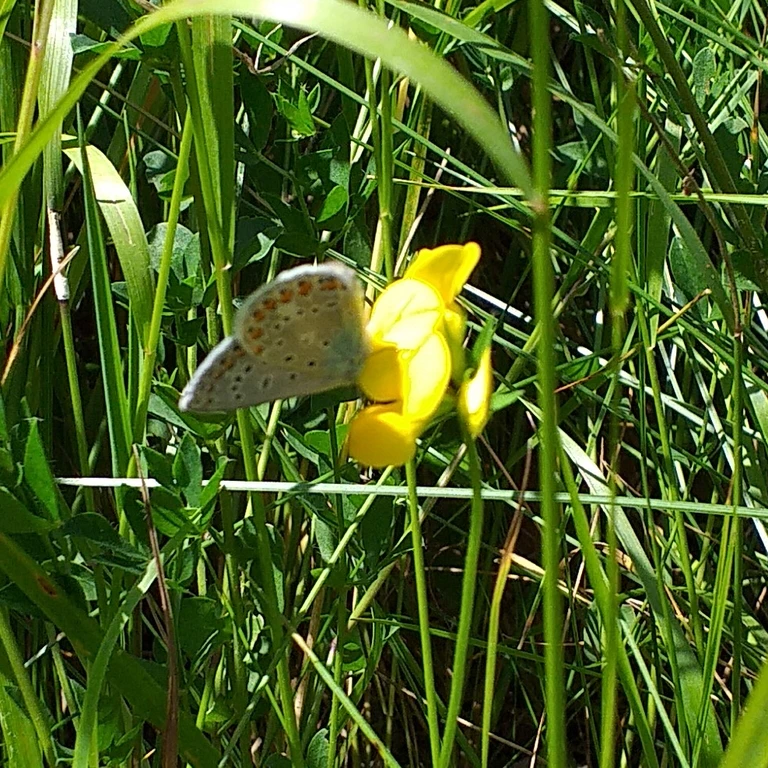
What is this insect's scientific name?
Polyommatus icarus
